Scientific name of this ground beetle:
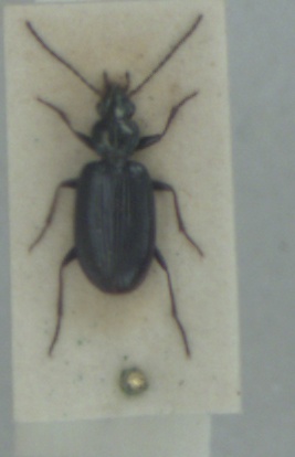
Bembidion atrocaeruleum
